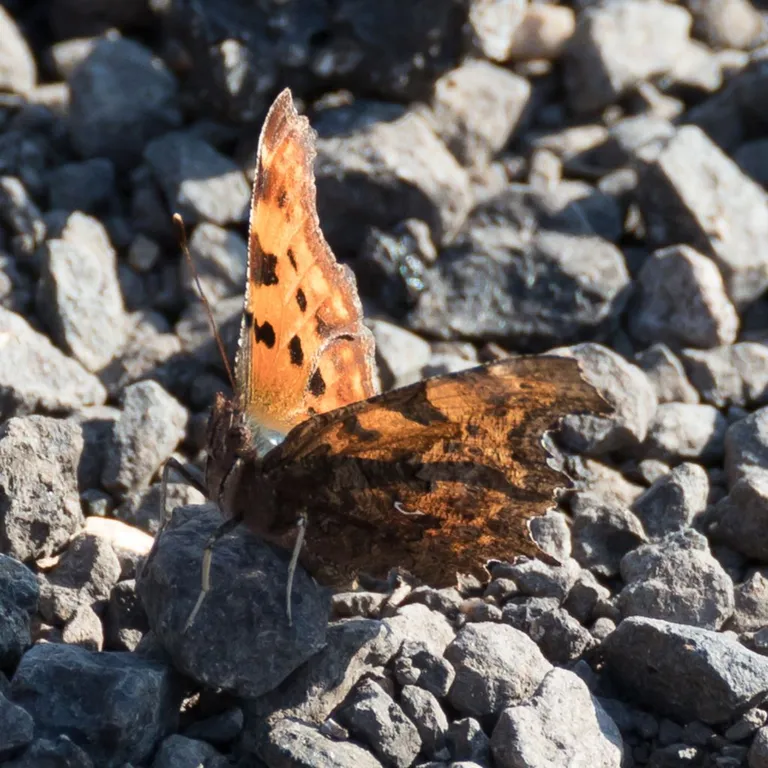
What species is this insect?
Polygonia c-album
